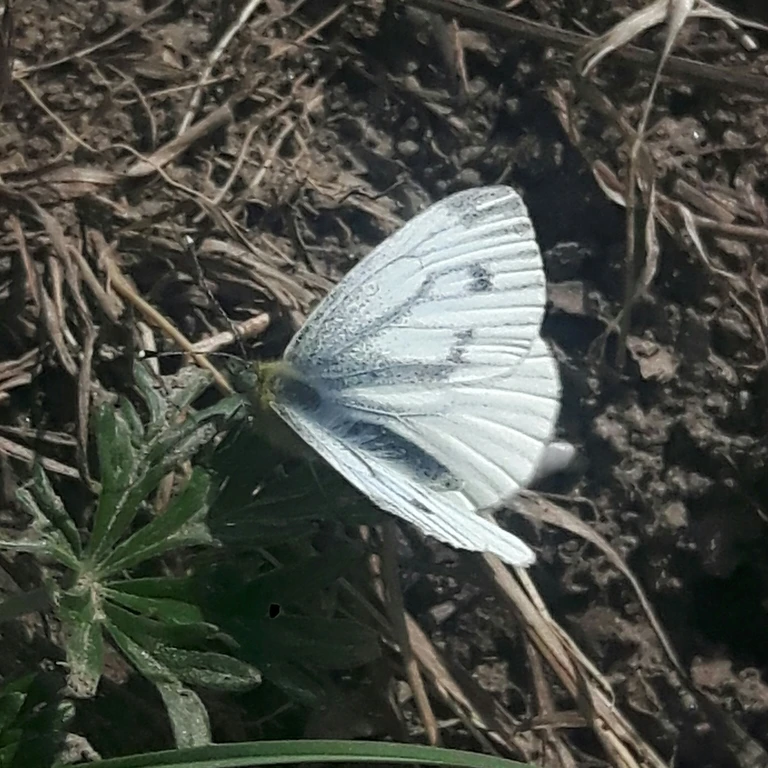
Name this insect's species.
Pieris napi
